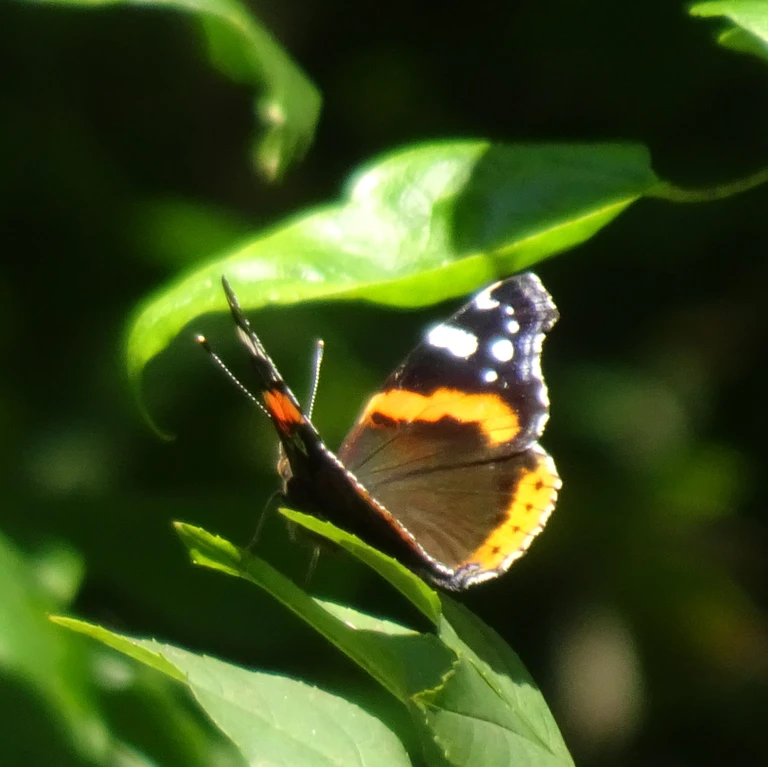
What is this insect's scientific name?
Vanessa atalanta
